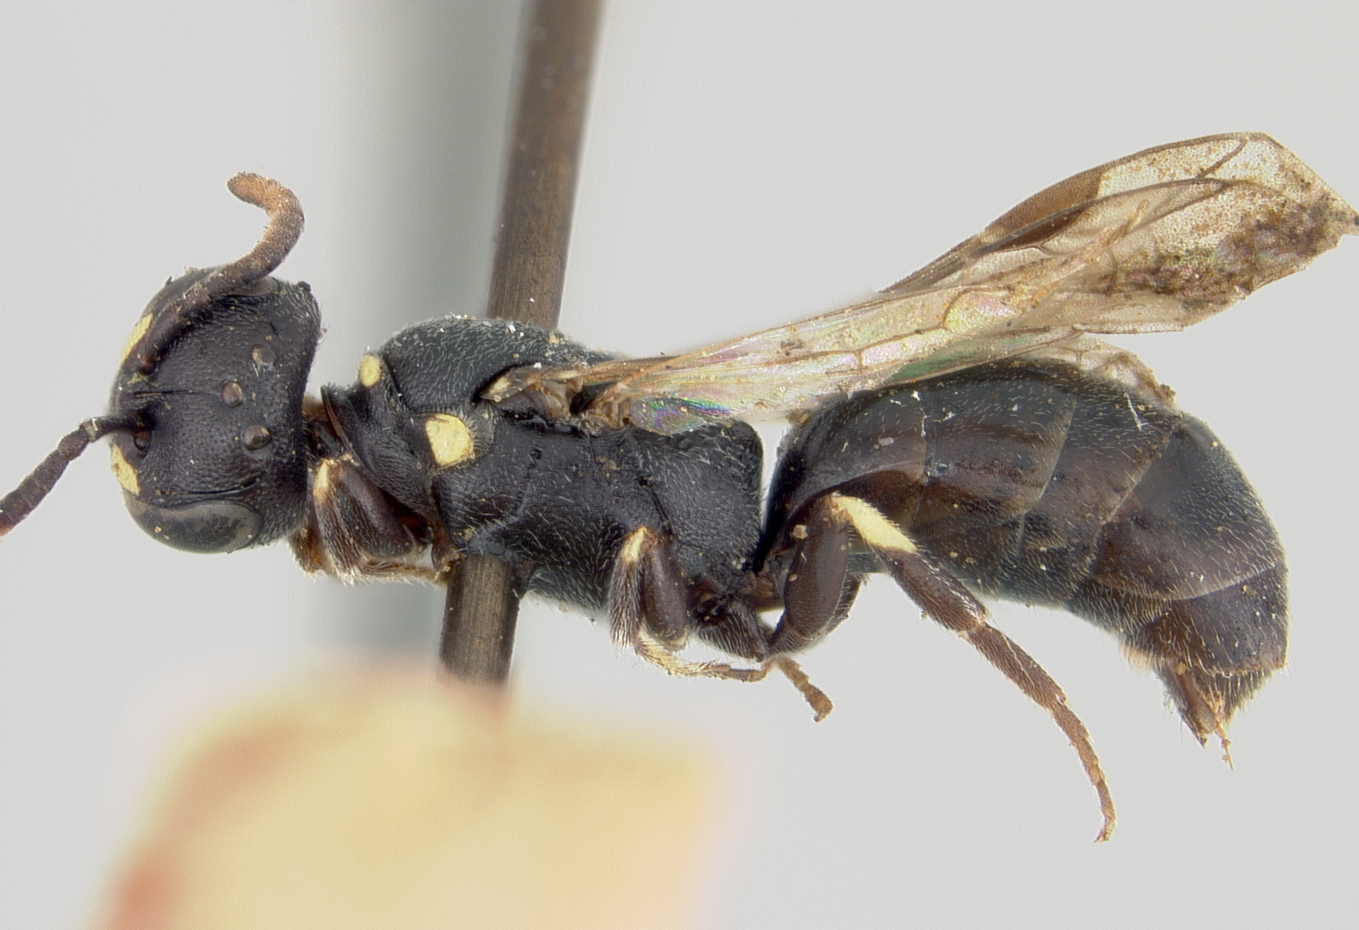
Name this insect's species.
Hylaeus hydrangeae
